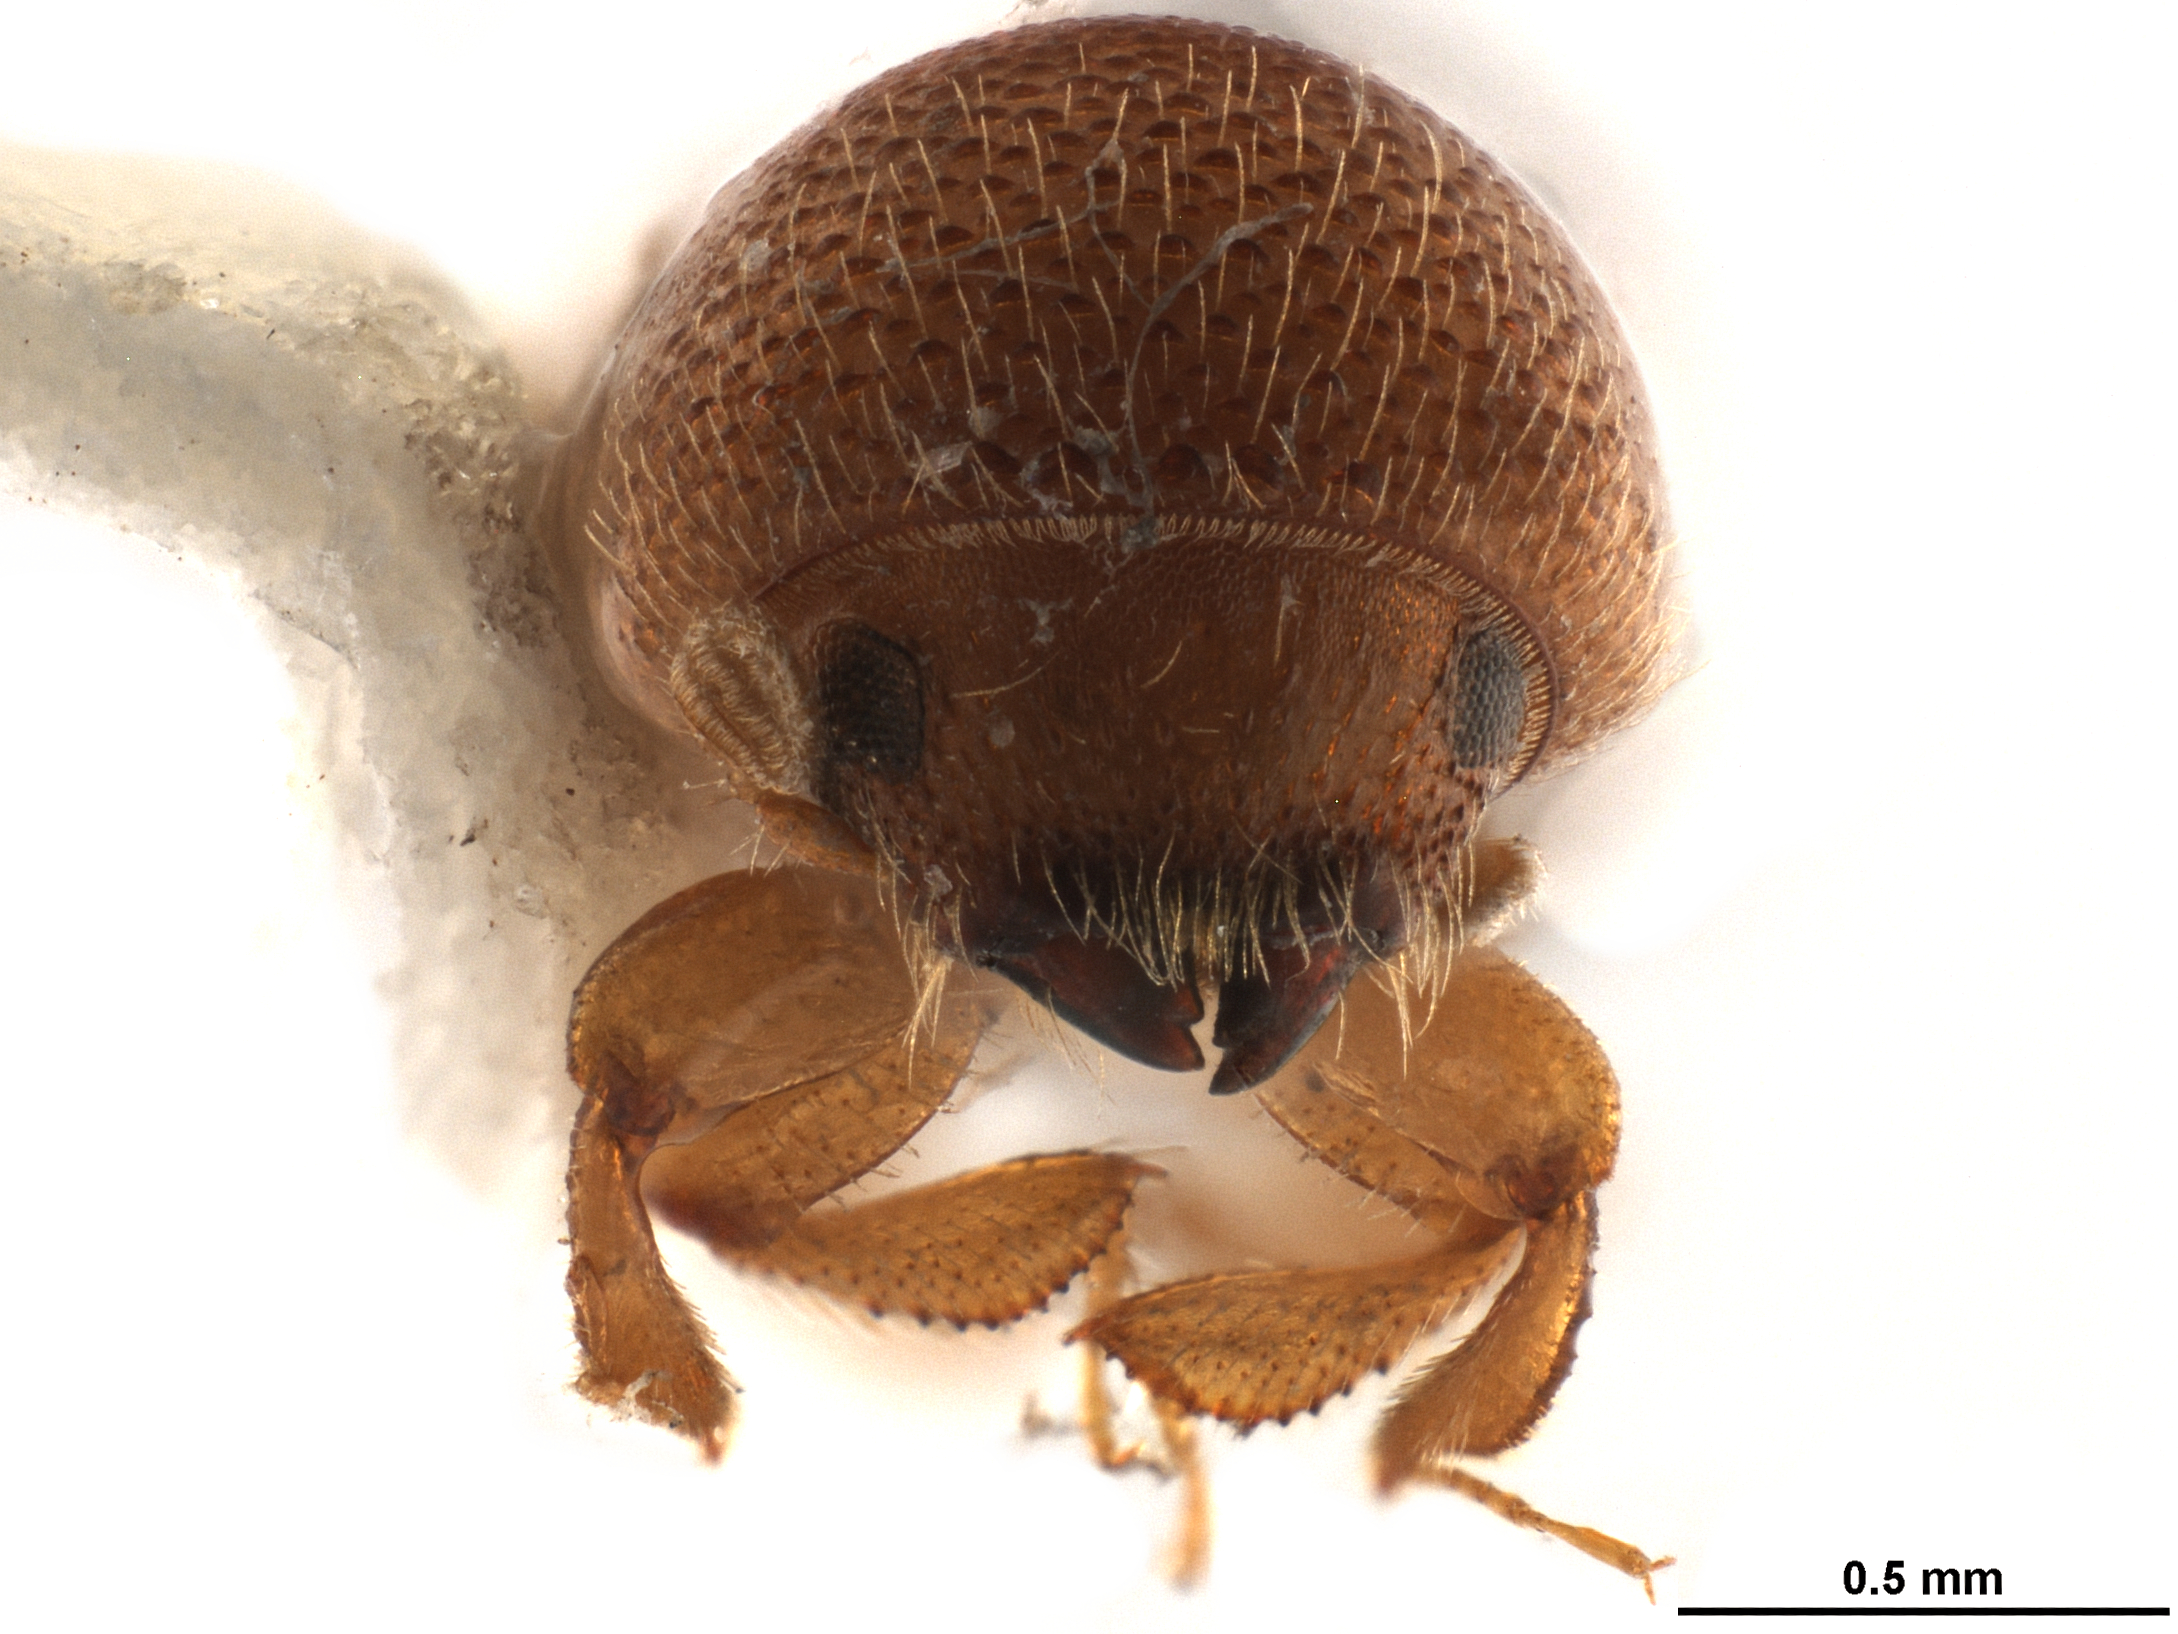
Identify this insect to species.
Amasa versicolor
